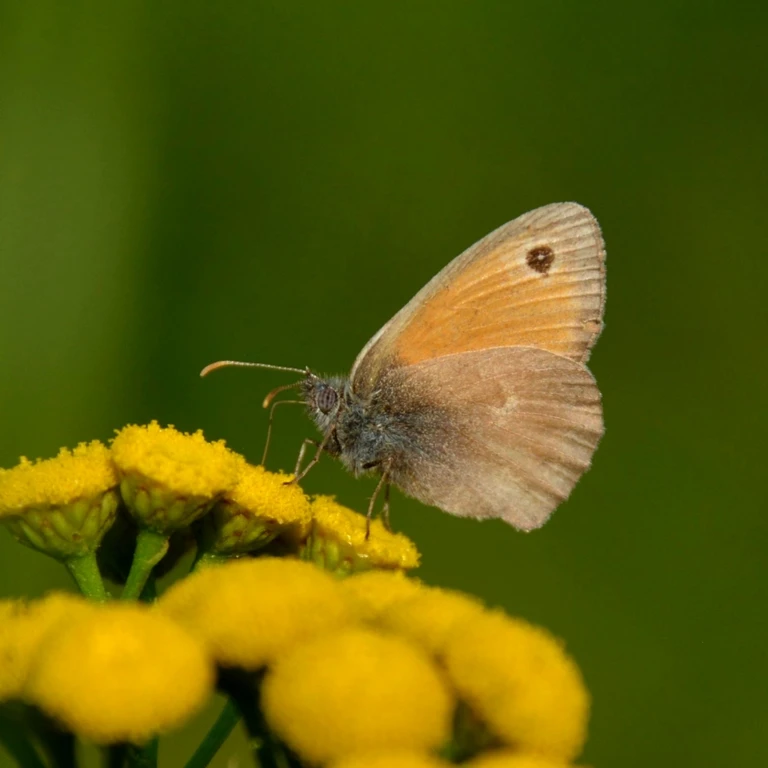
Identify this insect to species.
Coenonympha pamphilus
